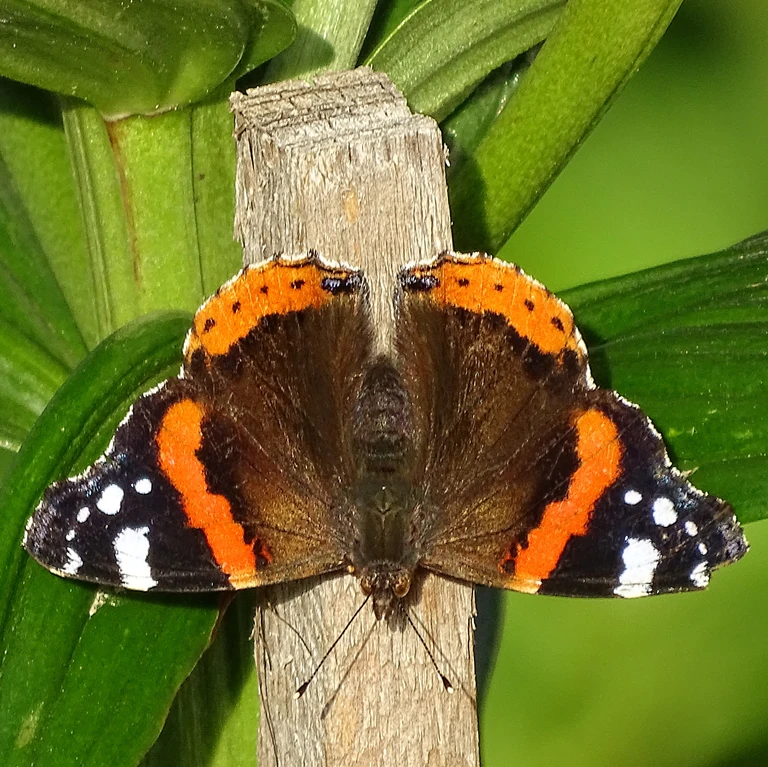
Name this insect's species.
Vanessa atalanta
